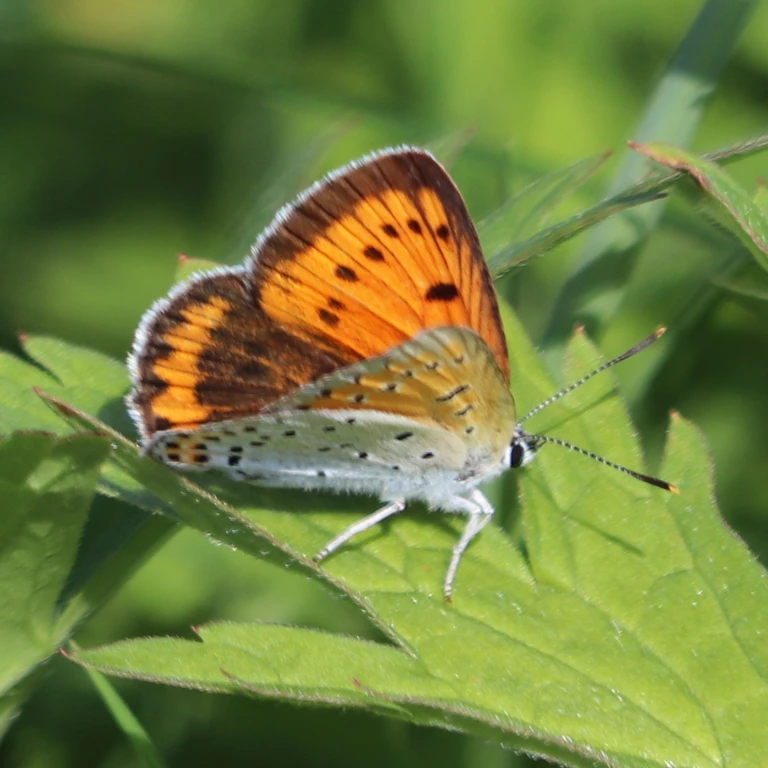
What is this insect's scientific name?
Lycaena dispar
